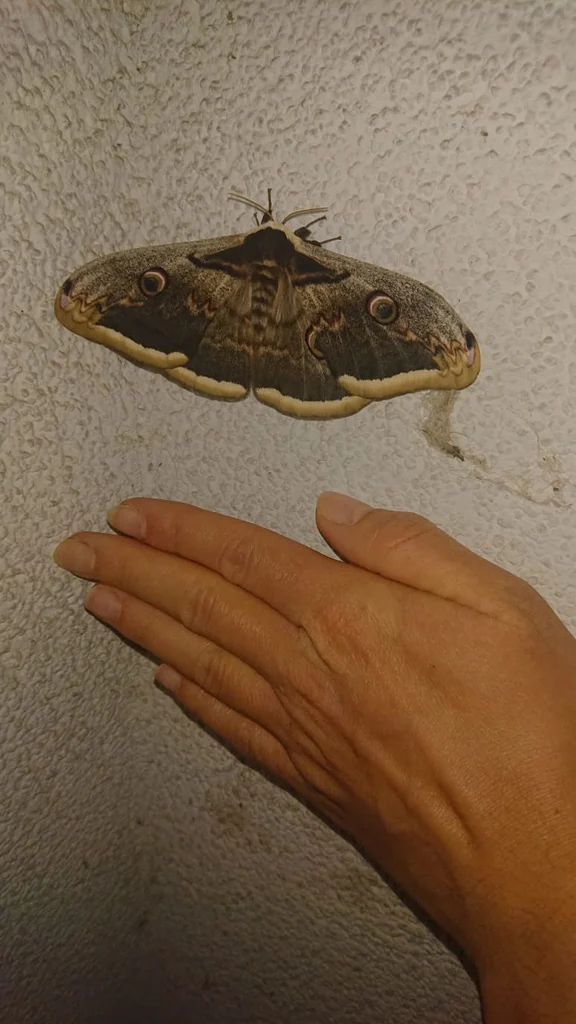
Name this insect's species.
Saturnia pyri
